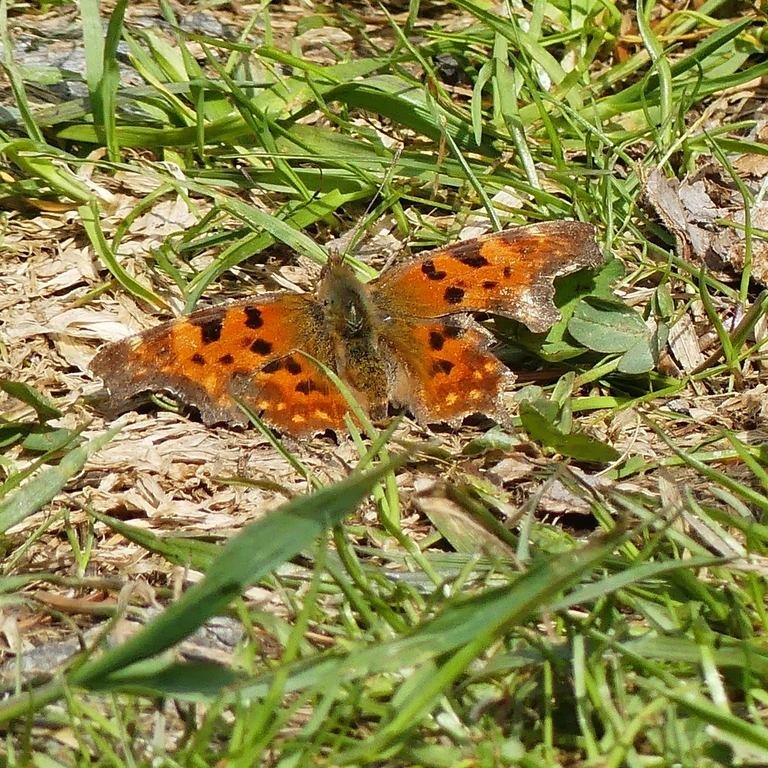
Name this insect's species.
Polygonia c-album
